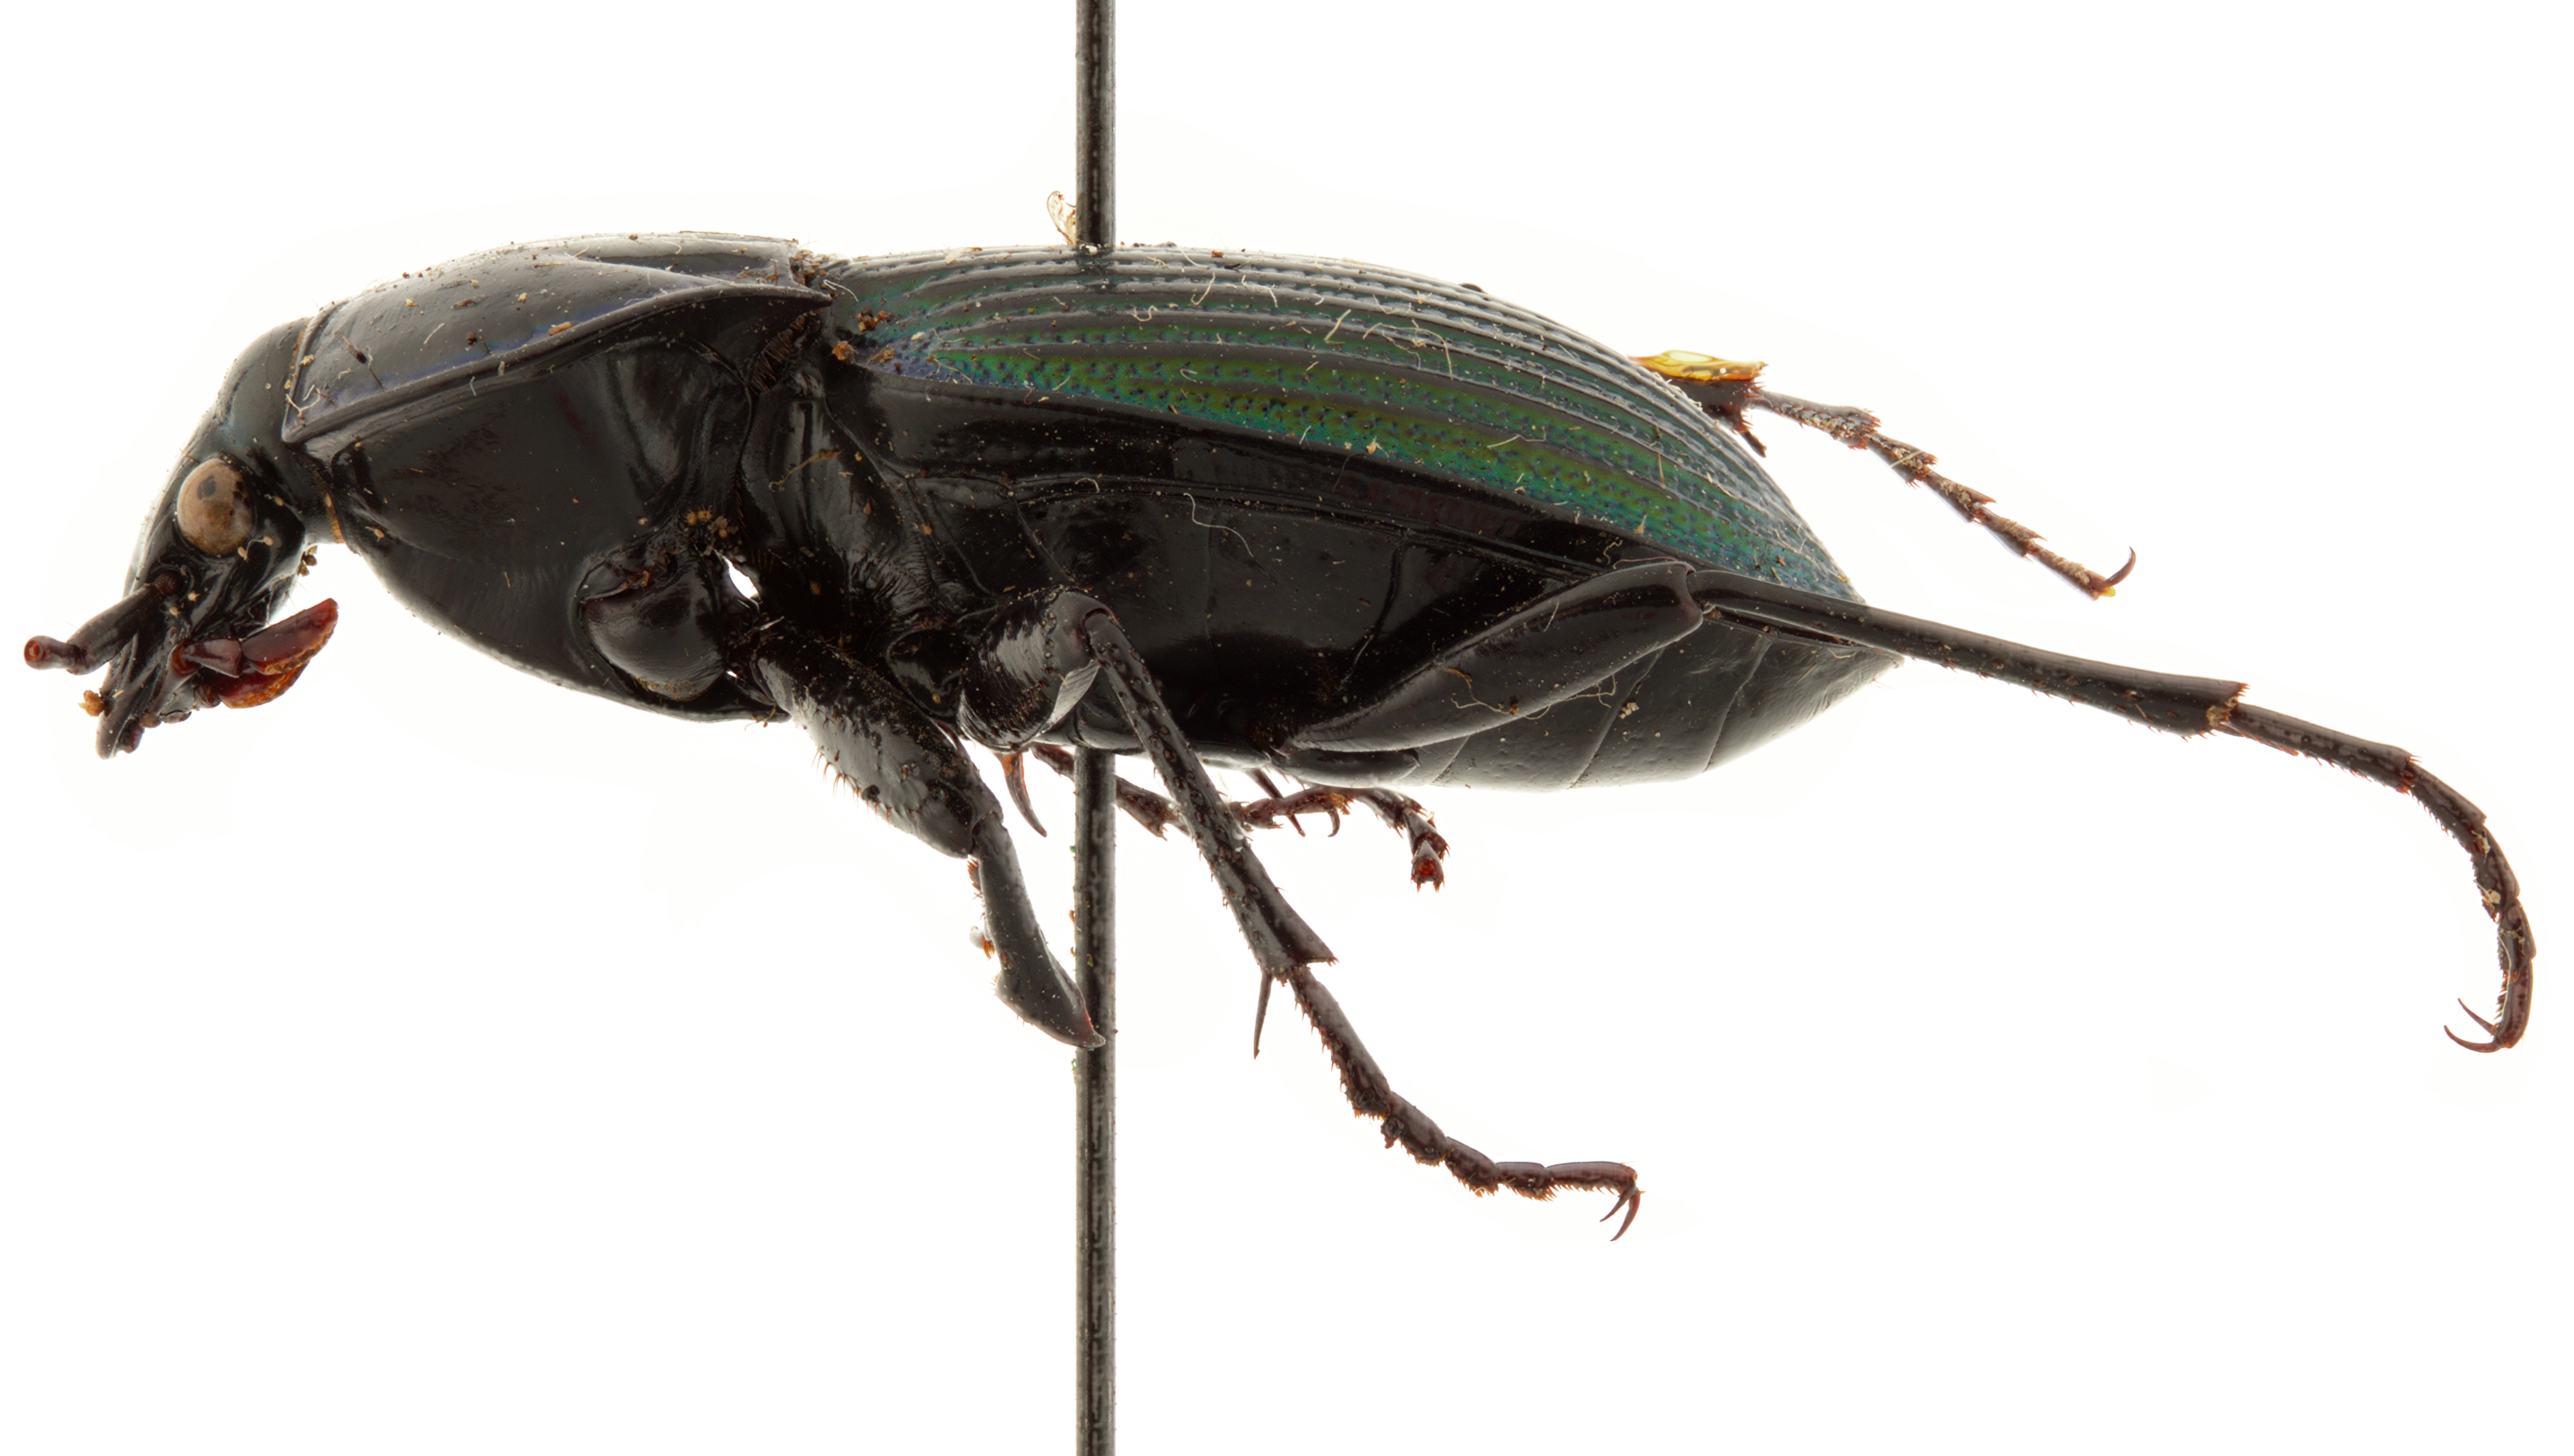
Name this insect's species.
Pamborus alternans
